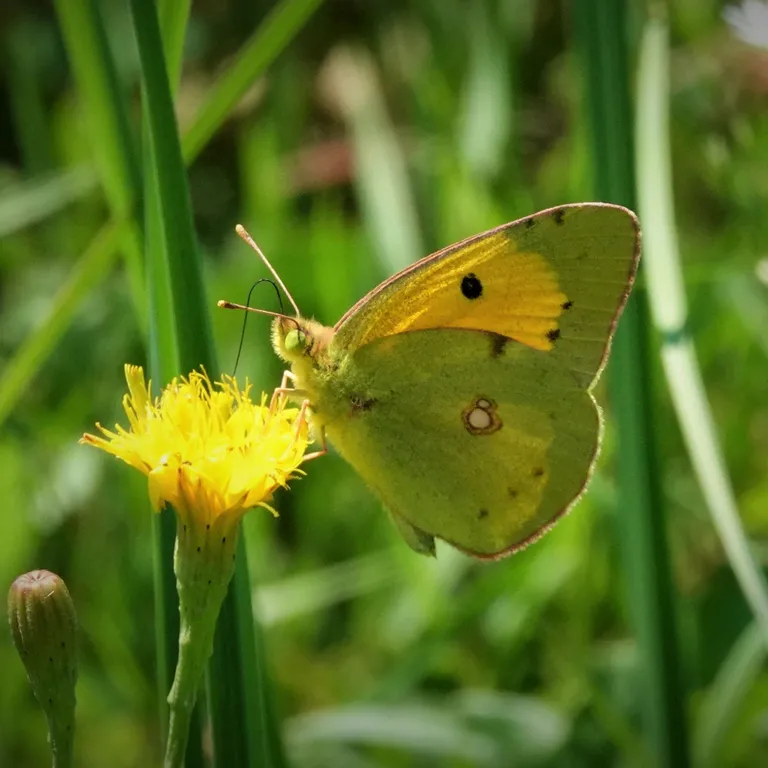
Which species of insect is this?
Colias croceus
